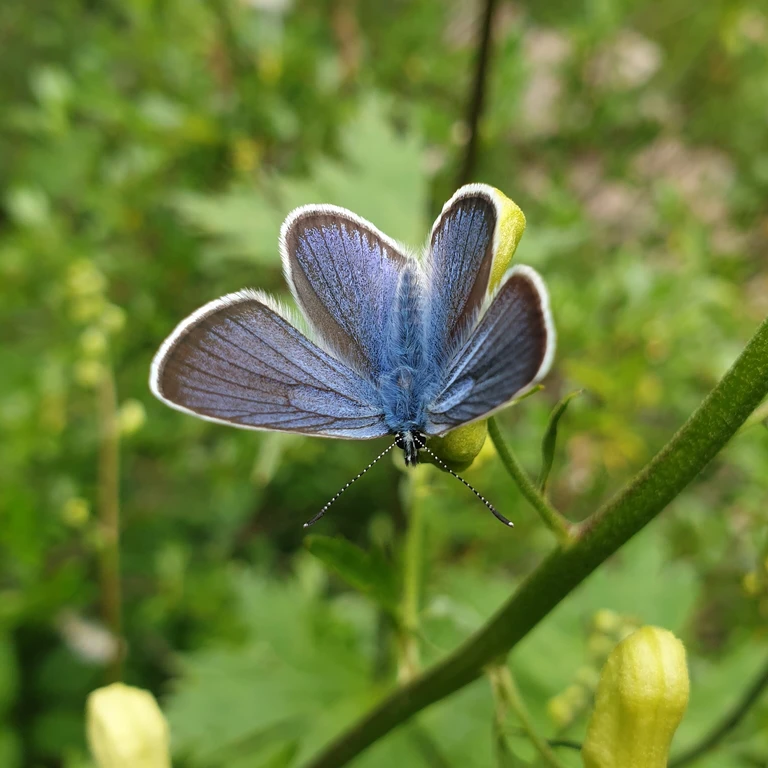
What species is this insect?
Cyaniris semiargus
